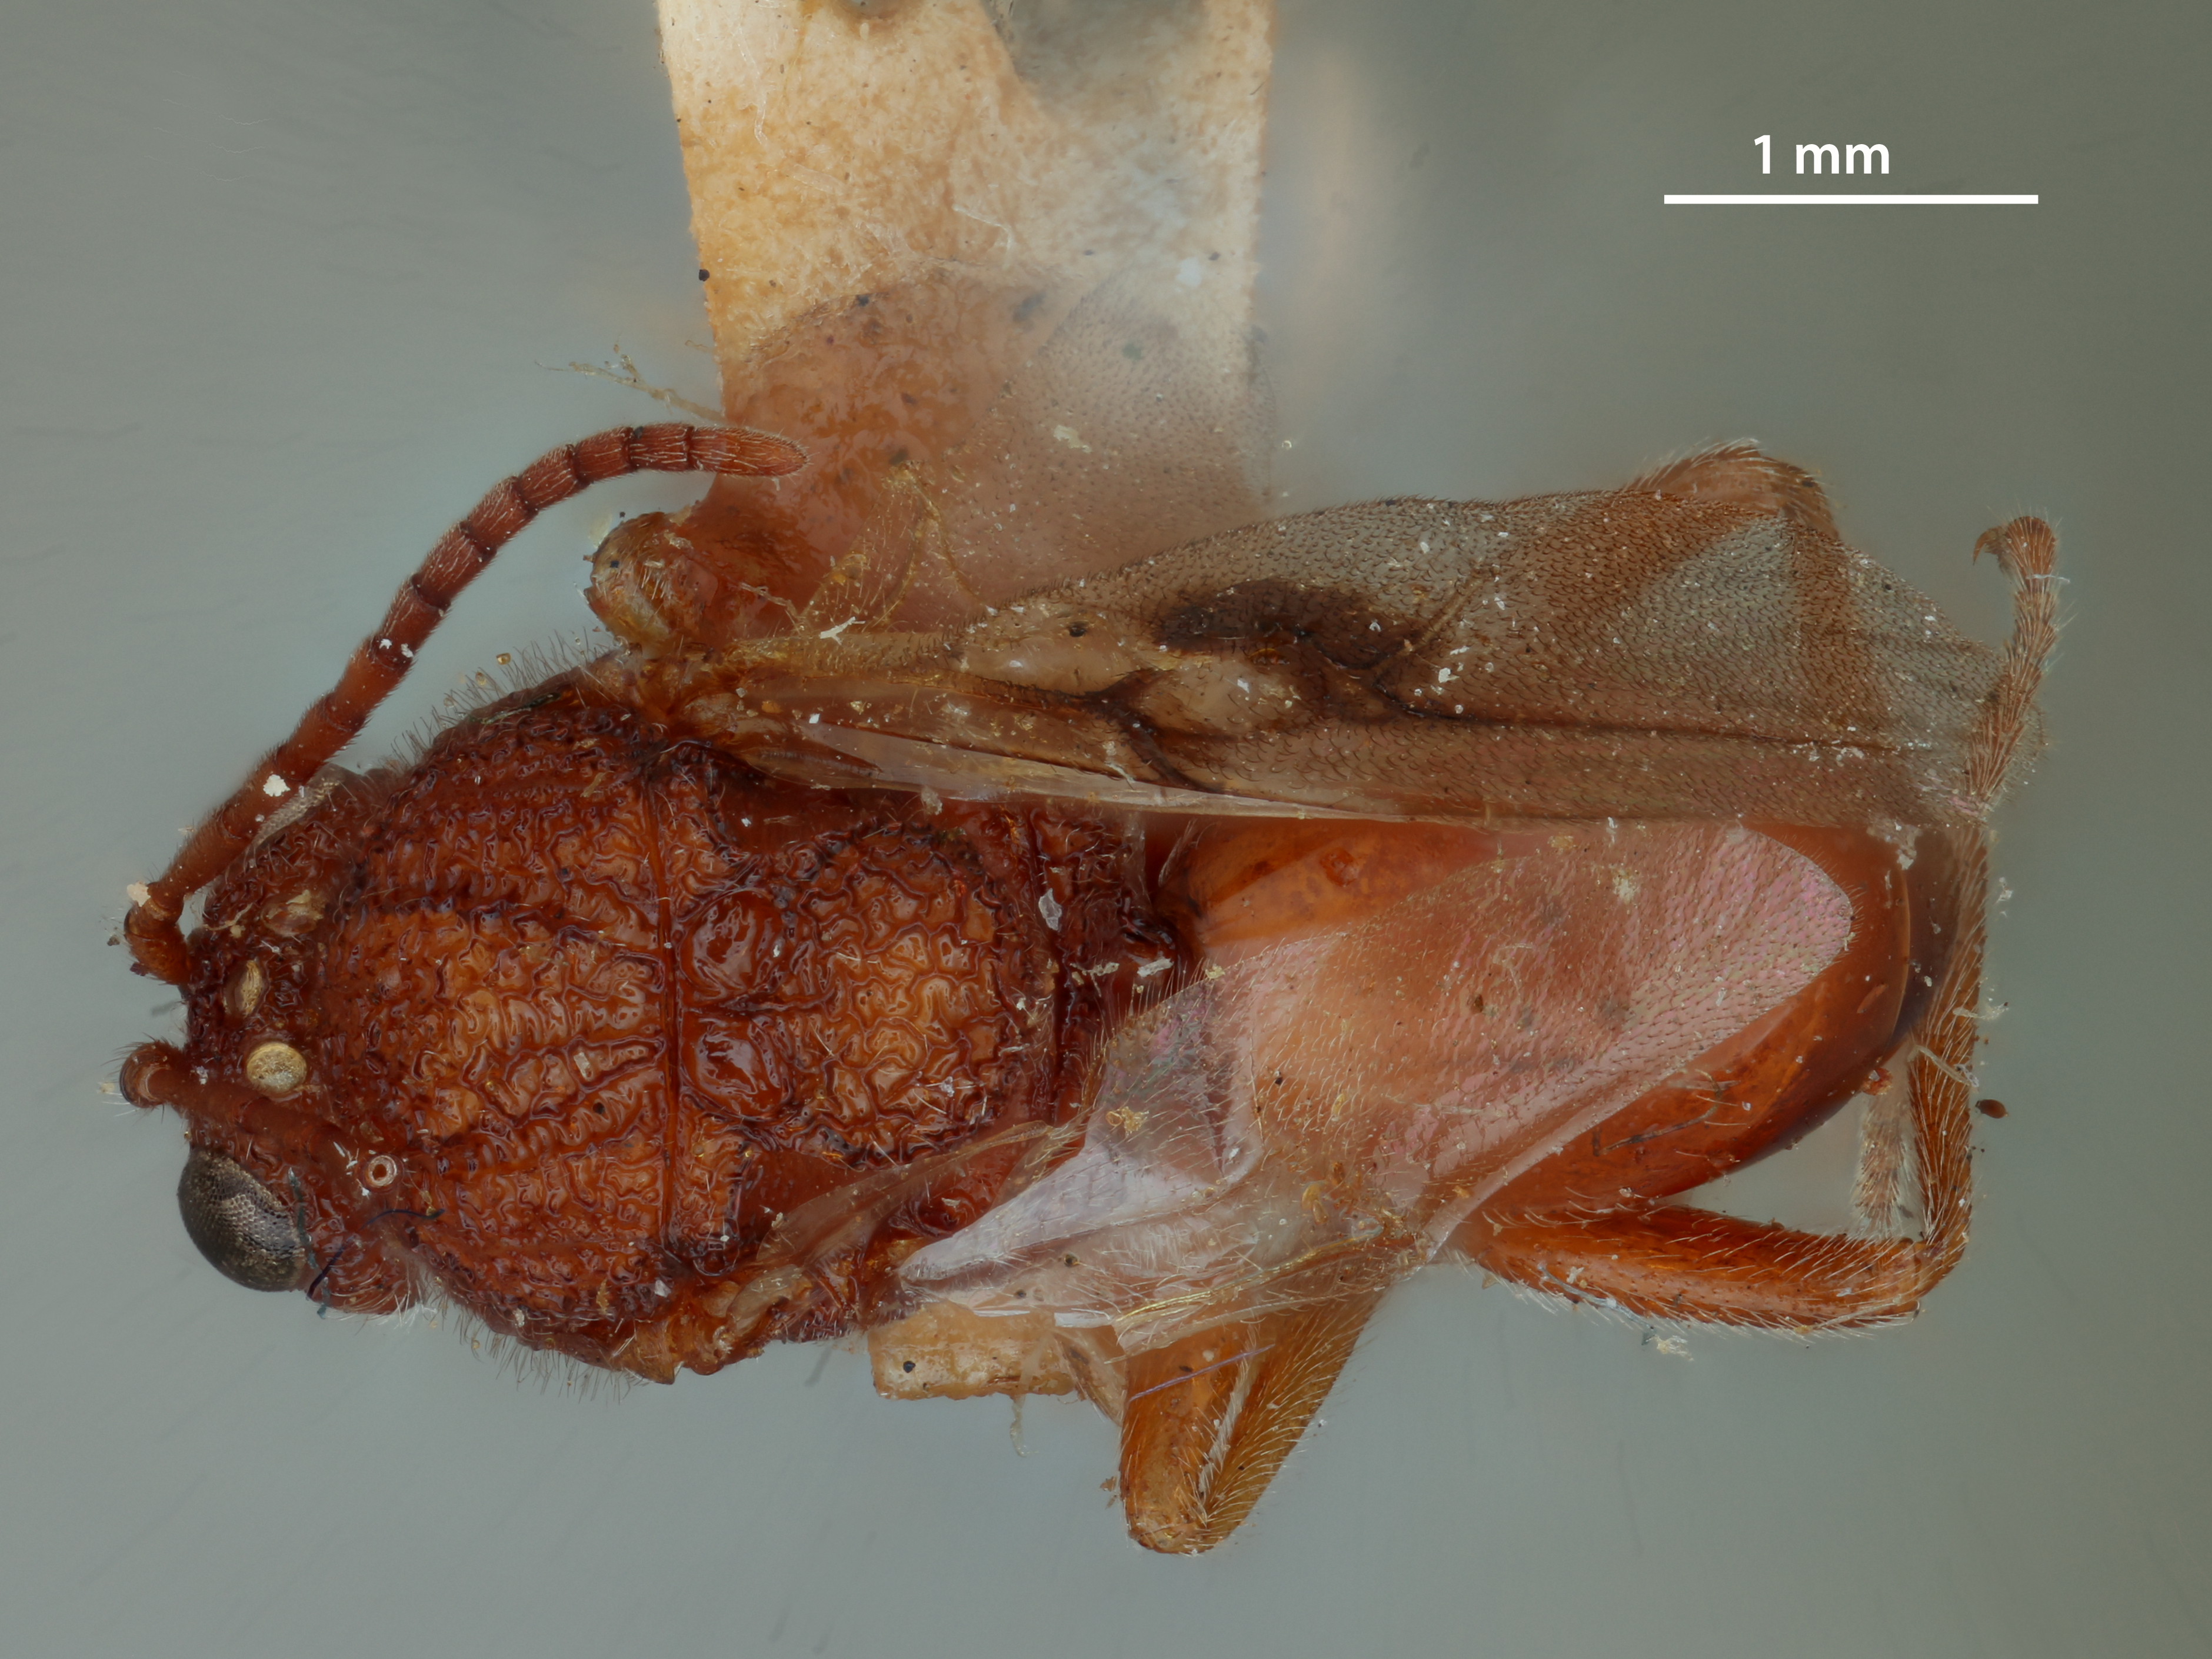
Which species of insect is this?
Cynips quercus
